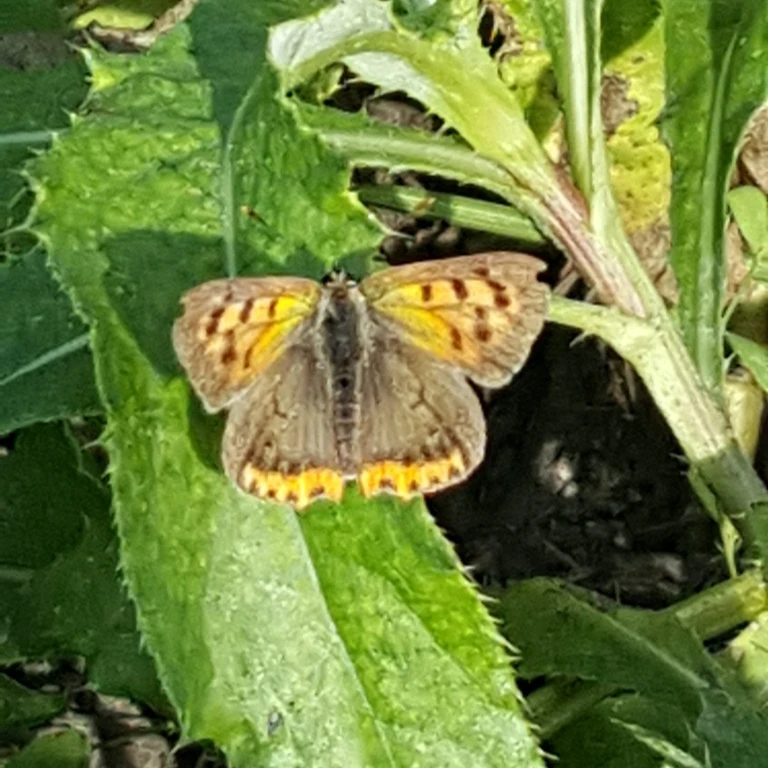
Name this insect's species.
Lycaena phlaeas
